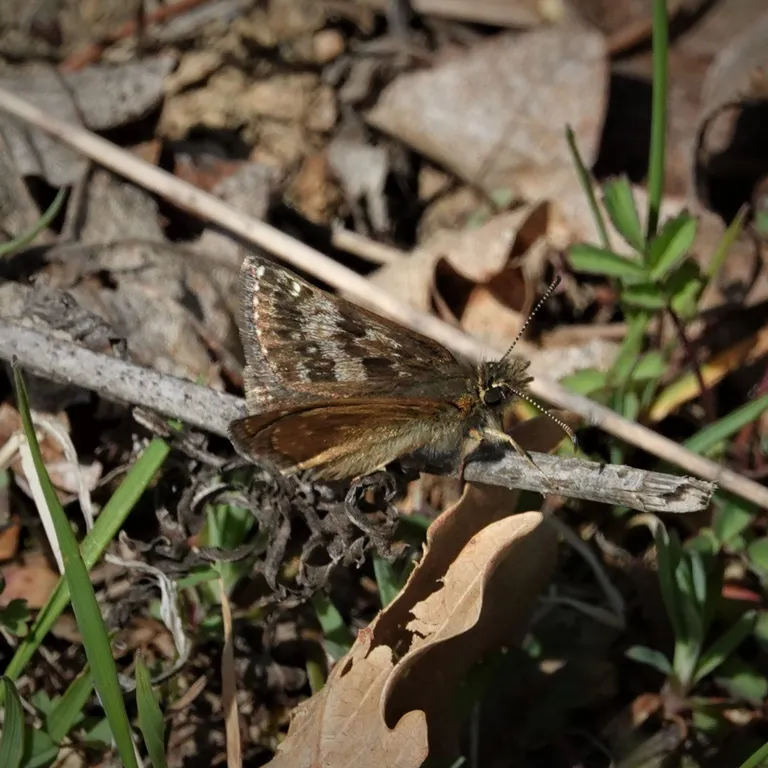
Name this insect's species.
Erynnis tages
